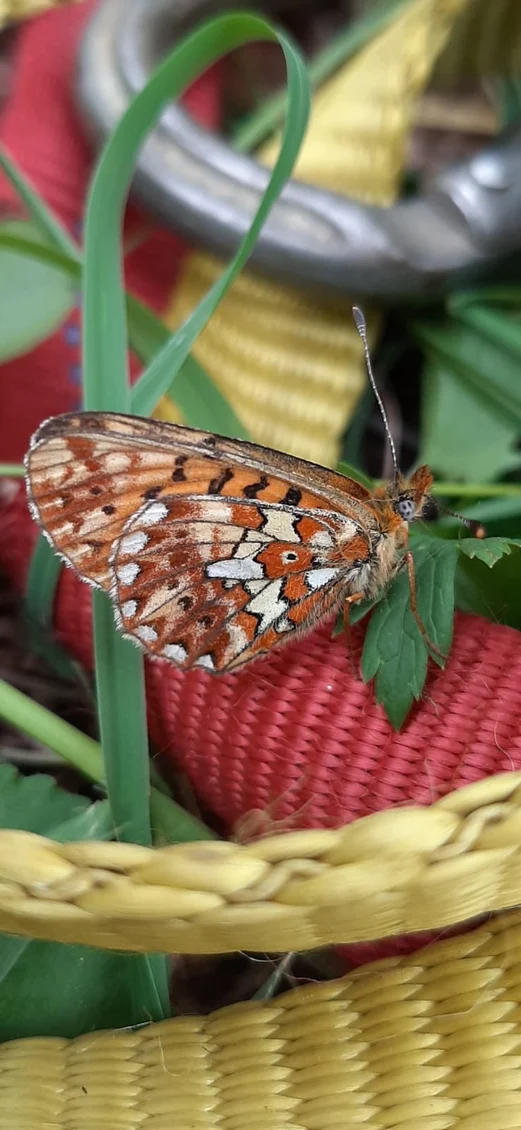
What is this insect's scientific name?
Boloria euphrosyne (also Clossiana euphrosyne)
